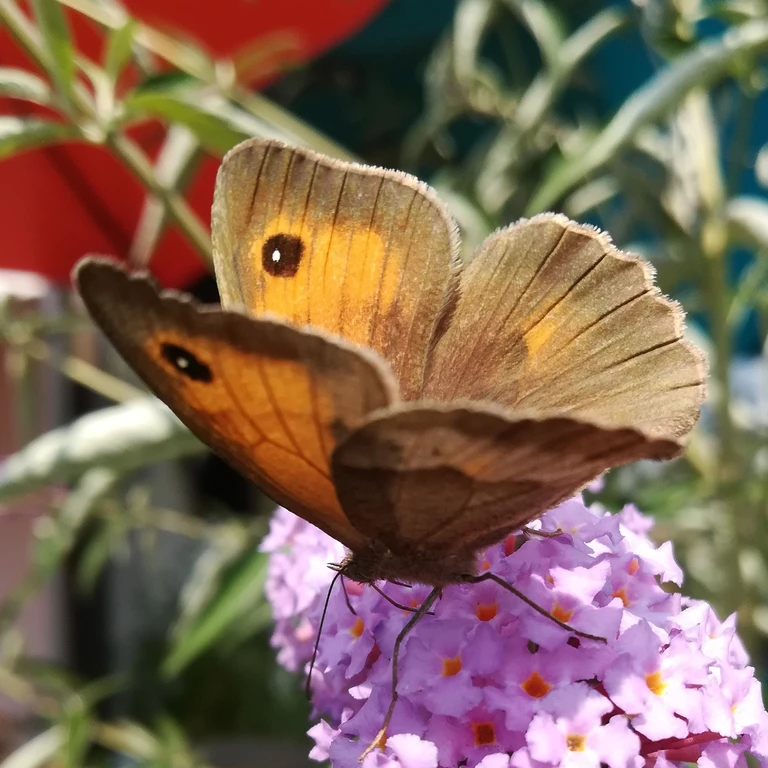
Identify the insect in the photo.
Maniola jurtina
